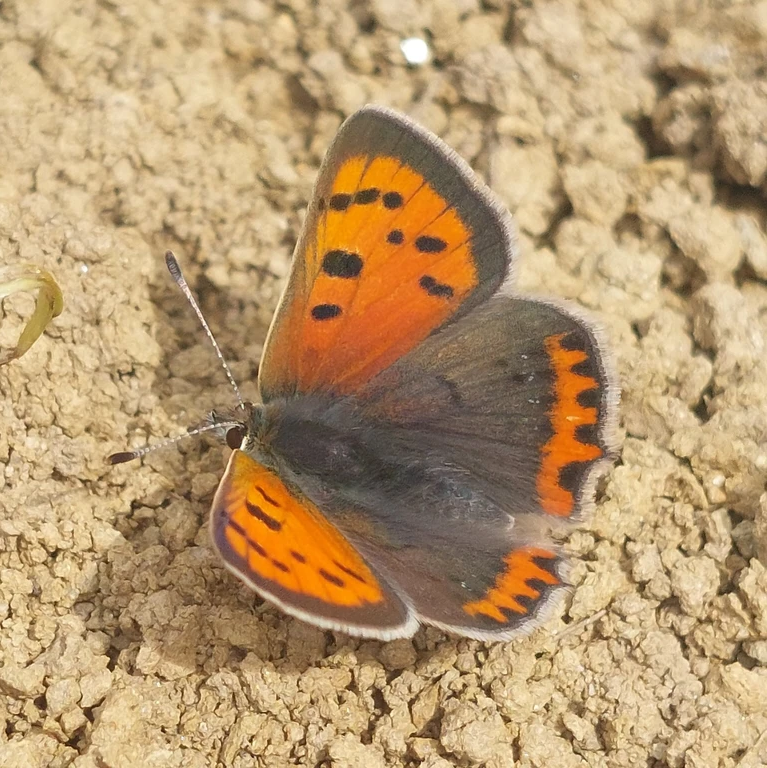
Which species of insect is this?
Lycaena phlaeas
